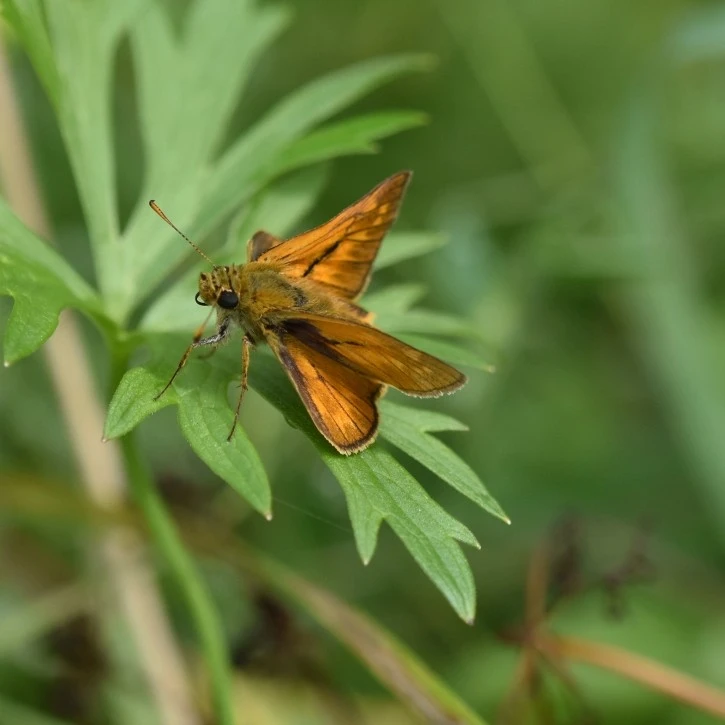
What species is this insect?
Ochlodes sylvanus (also Ochlodes venata)
